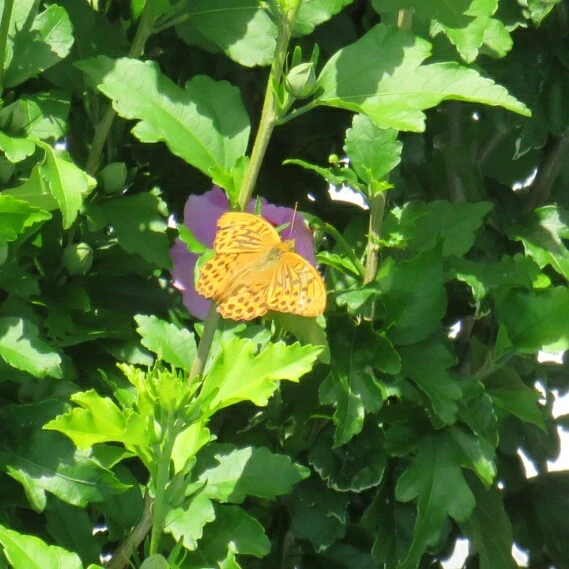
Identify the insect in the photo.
Argynnis paphia
